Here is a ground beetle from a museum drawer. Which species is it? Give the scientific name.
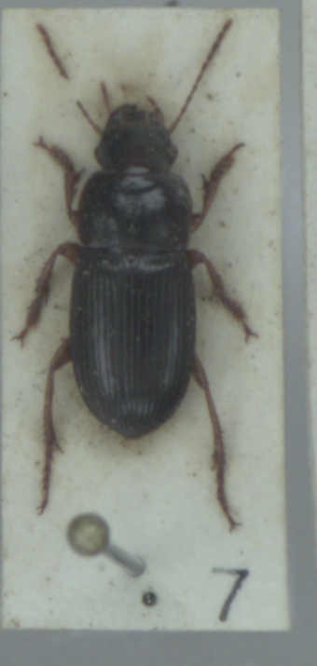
Harpalus latus
